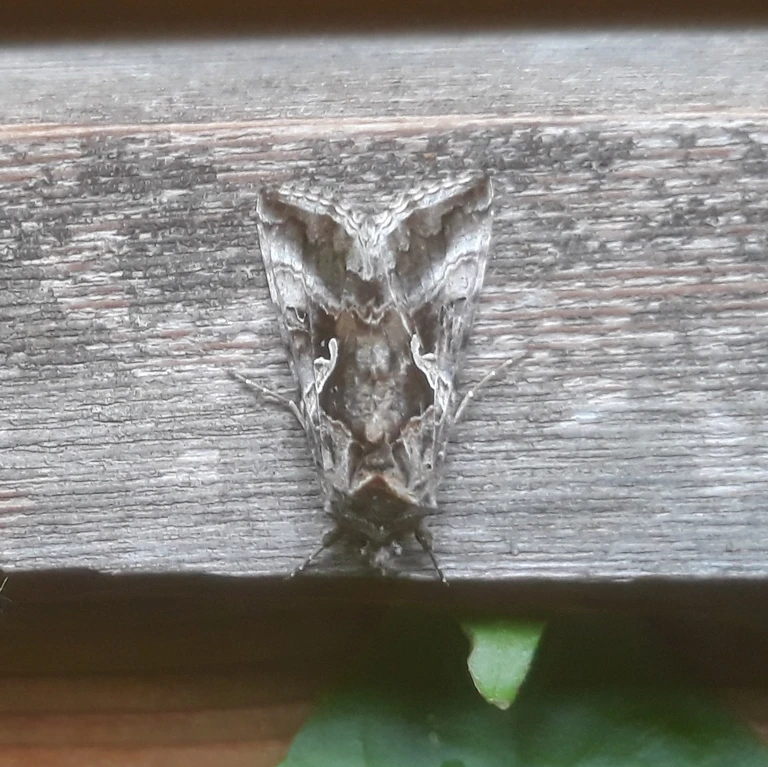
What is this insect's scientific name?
Autographa gamma
